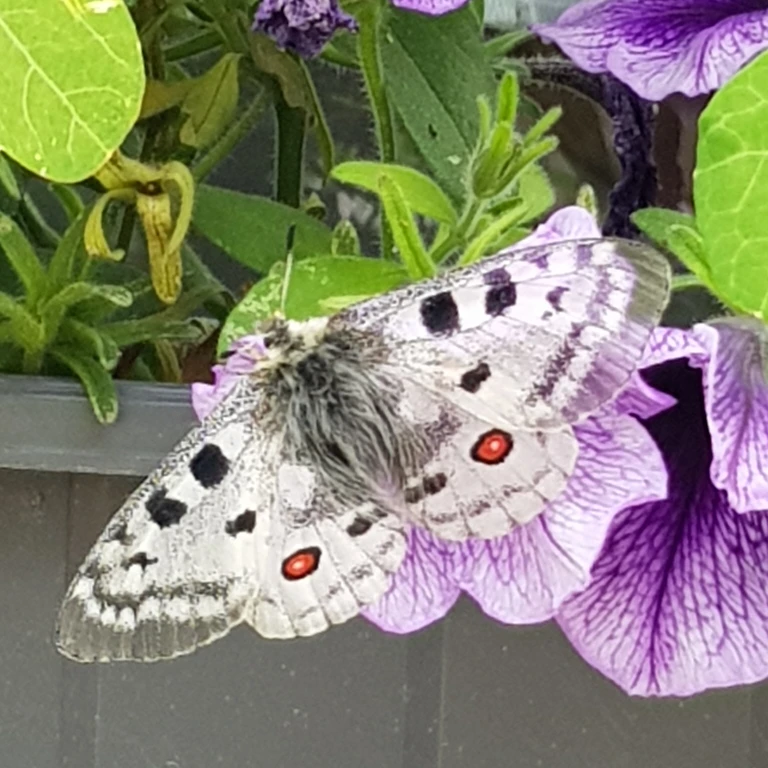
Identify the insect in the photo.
Parnassius phoebus
